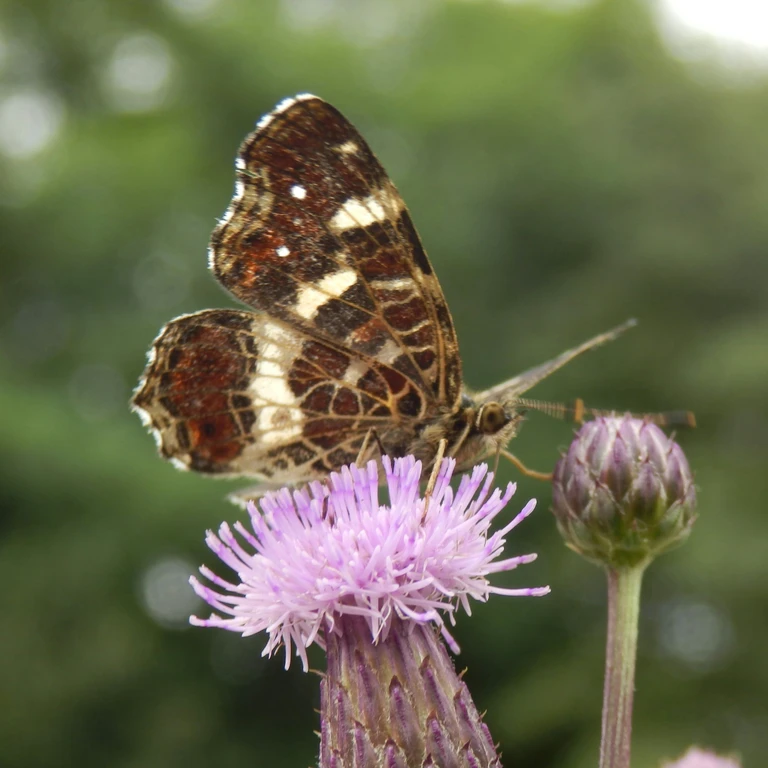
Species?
Araschnia levana
